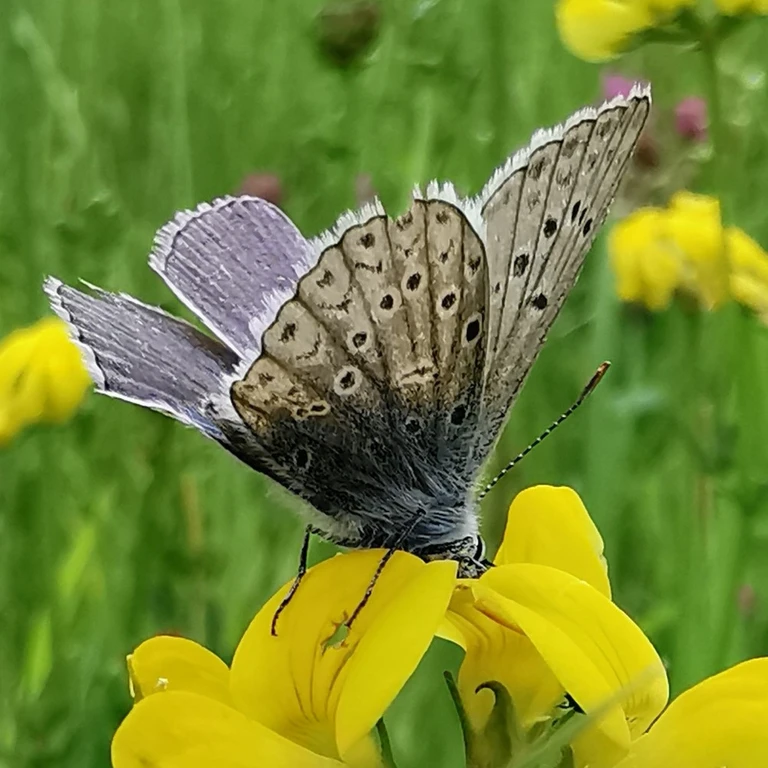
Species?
Polyommatus icarus
